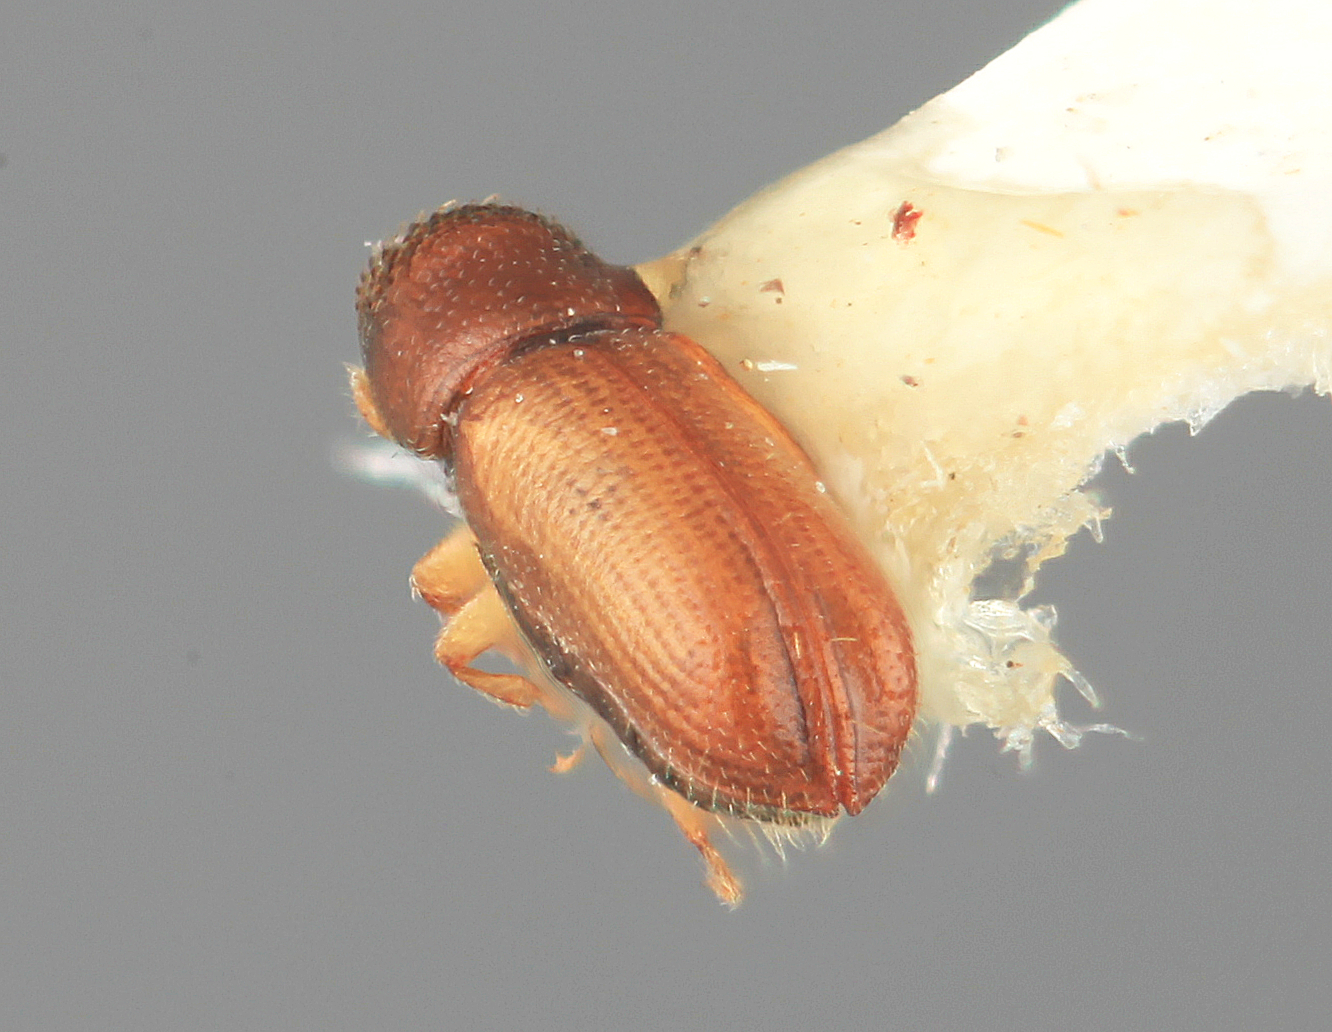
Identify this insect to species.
Pityophthorus nugalis
